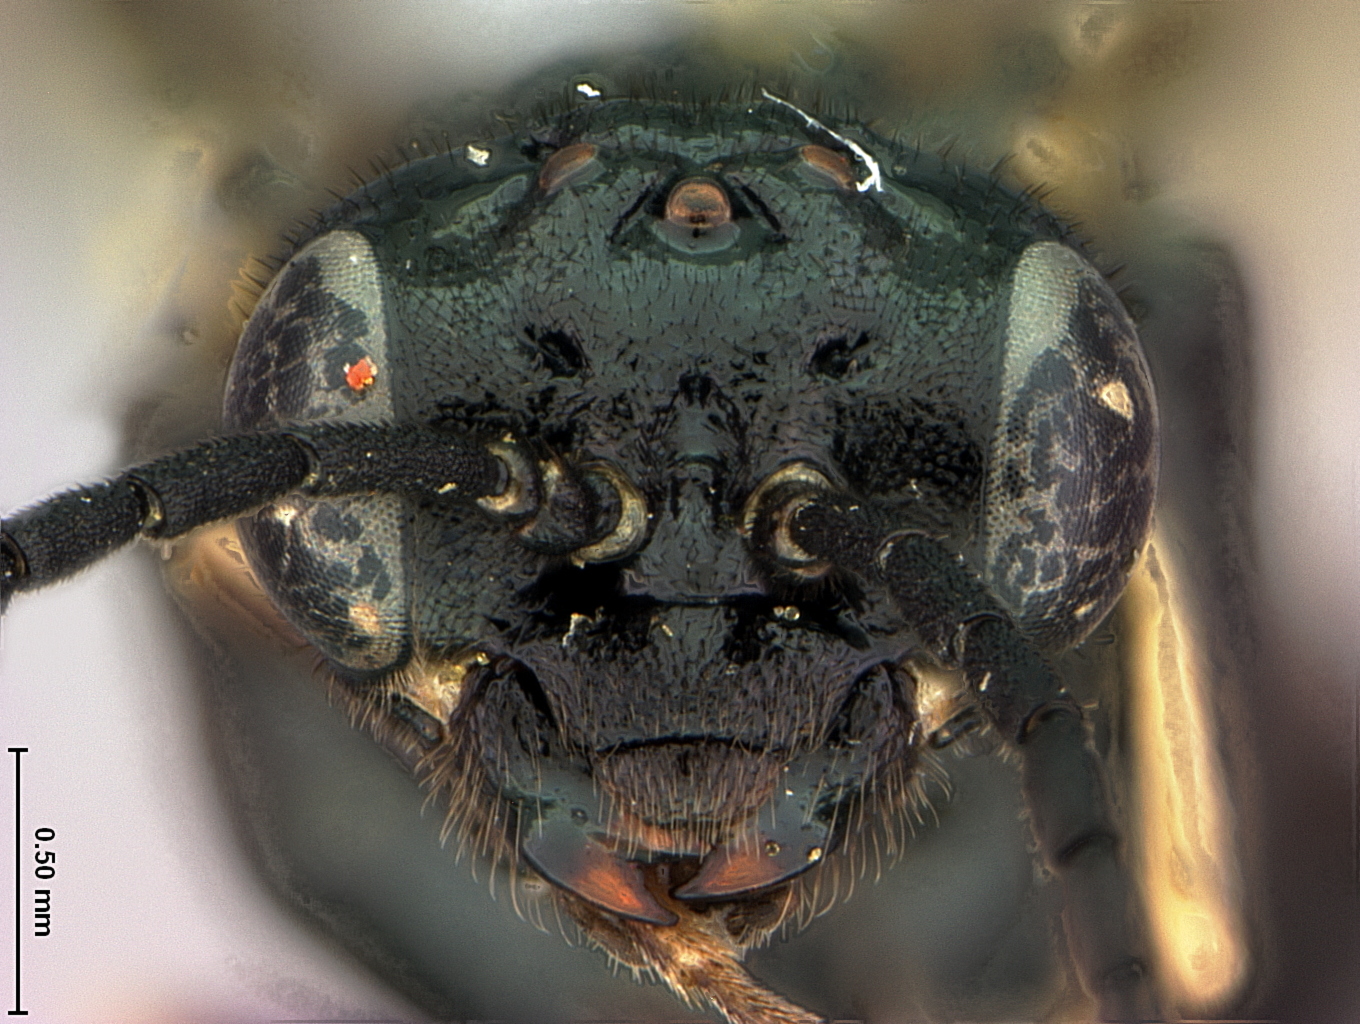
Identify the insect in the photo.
Monophadnoides osgoodi
